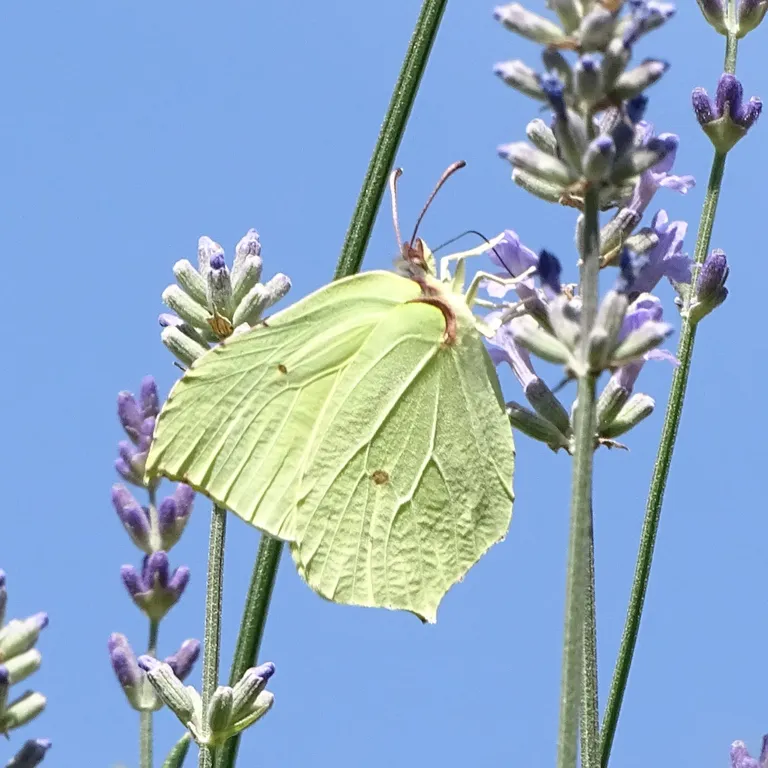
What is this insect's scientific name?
Gonepteryx rhamni
